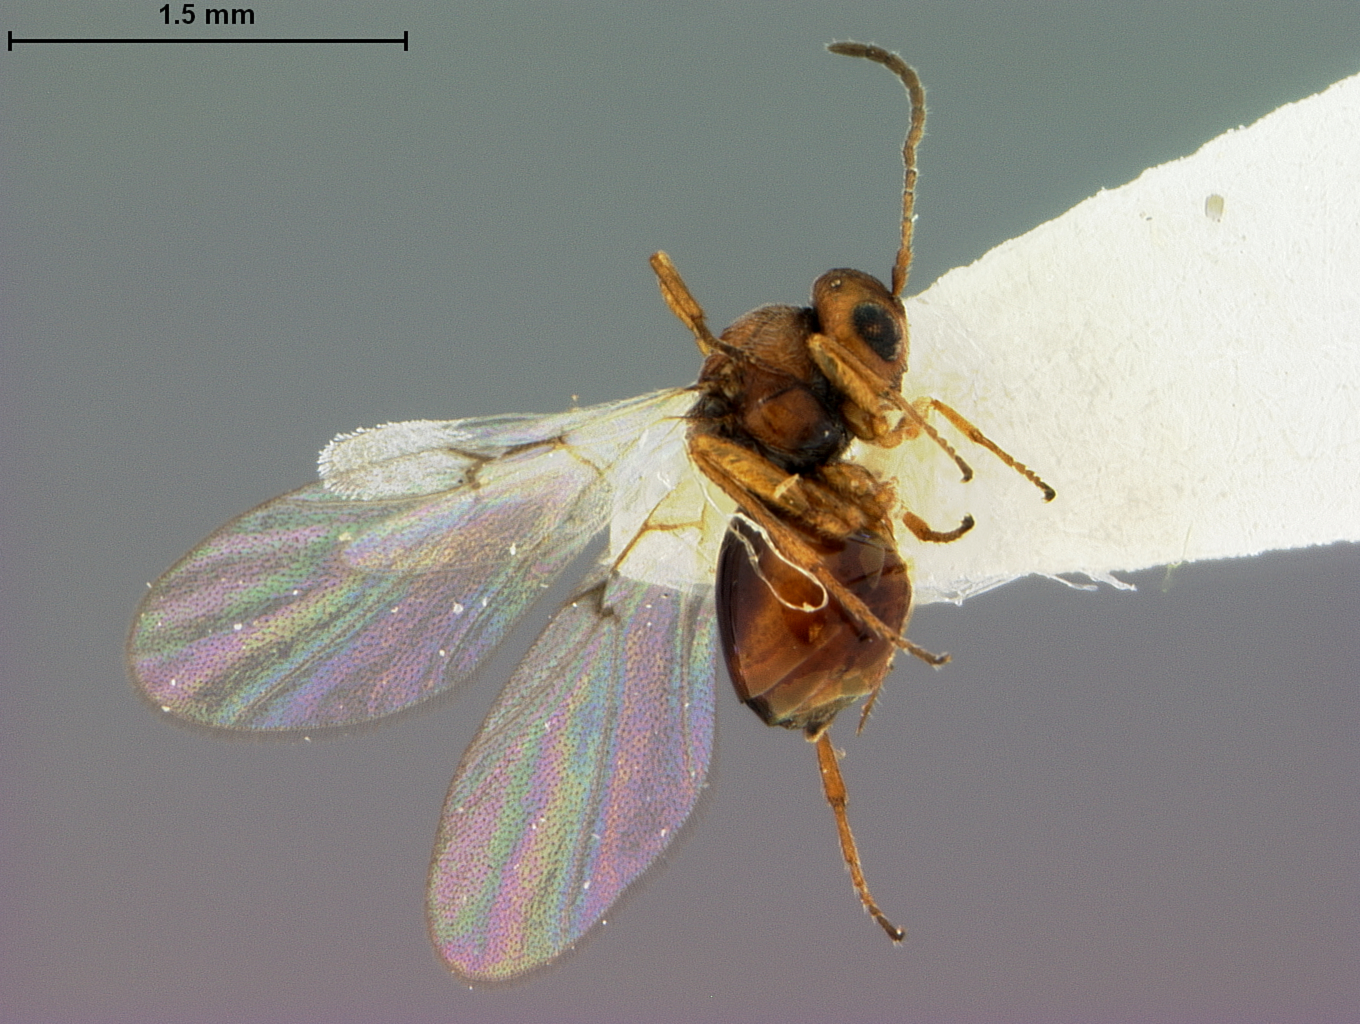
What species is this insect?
Callirhytis protobalanus
